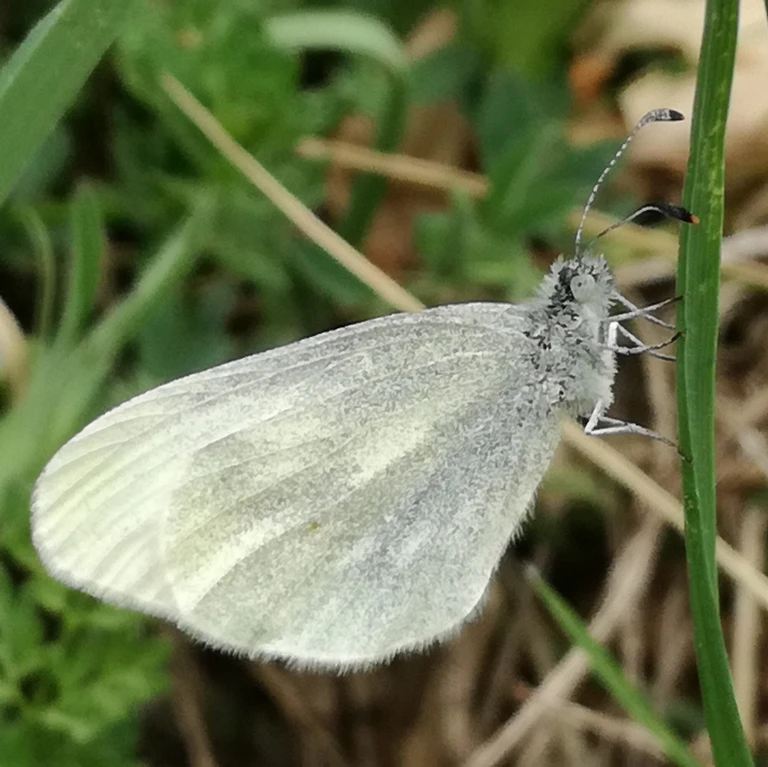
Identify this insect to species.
Leptidea sinapis/juvernica
